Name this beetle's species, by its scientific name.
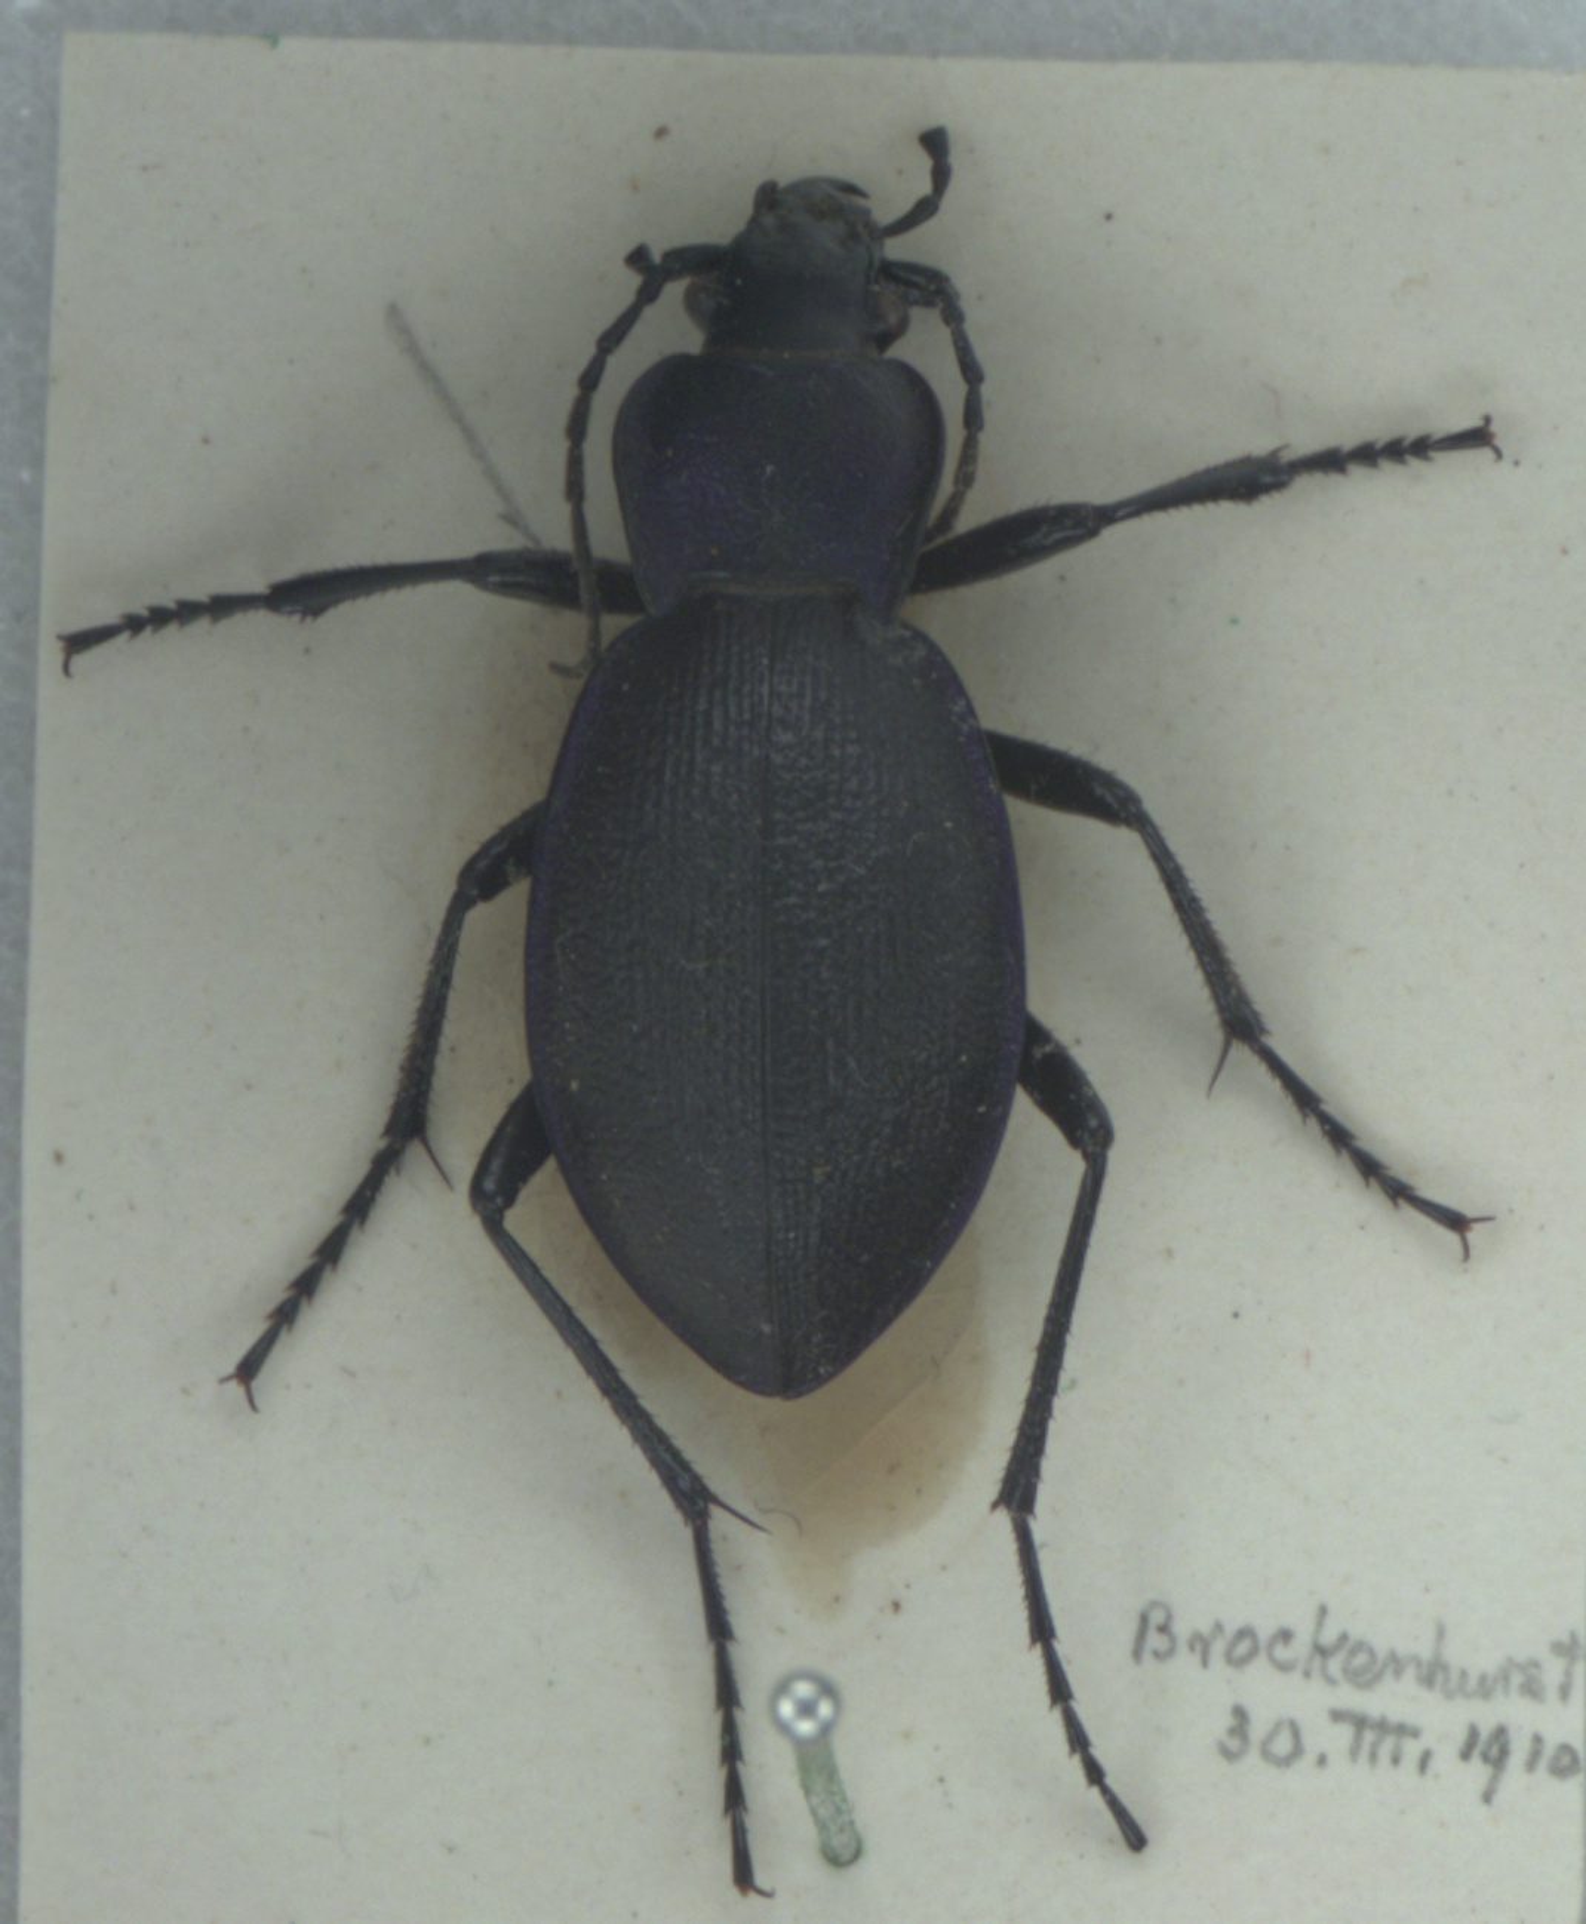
Carabus problematicus
